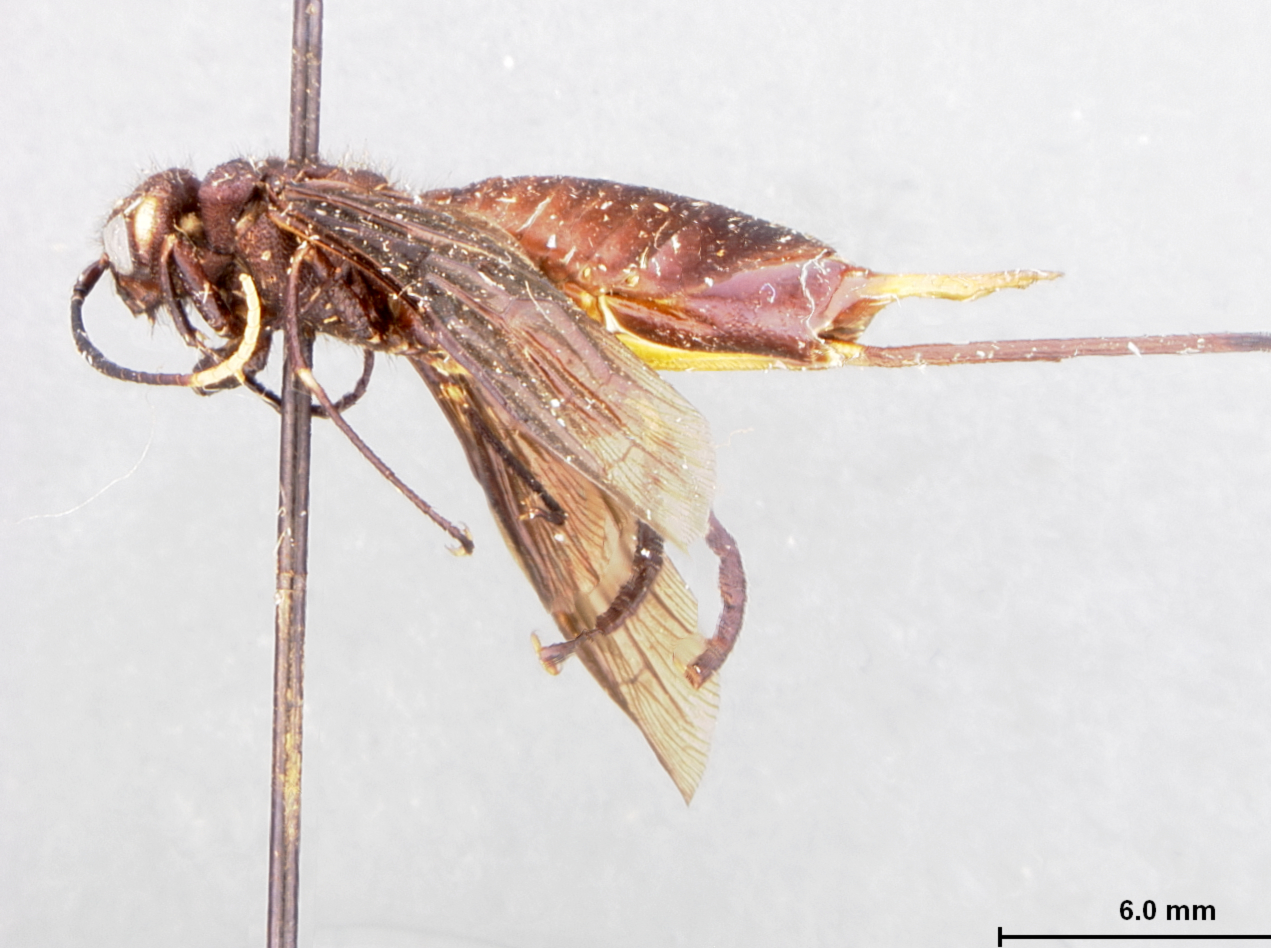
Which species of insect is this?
Sirex taxodii
